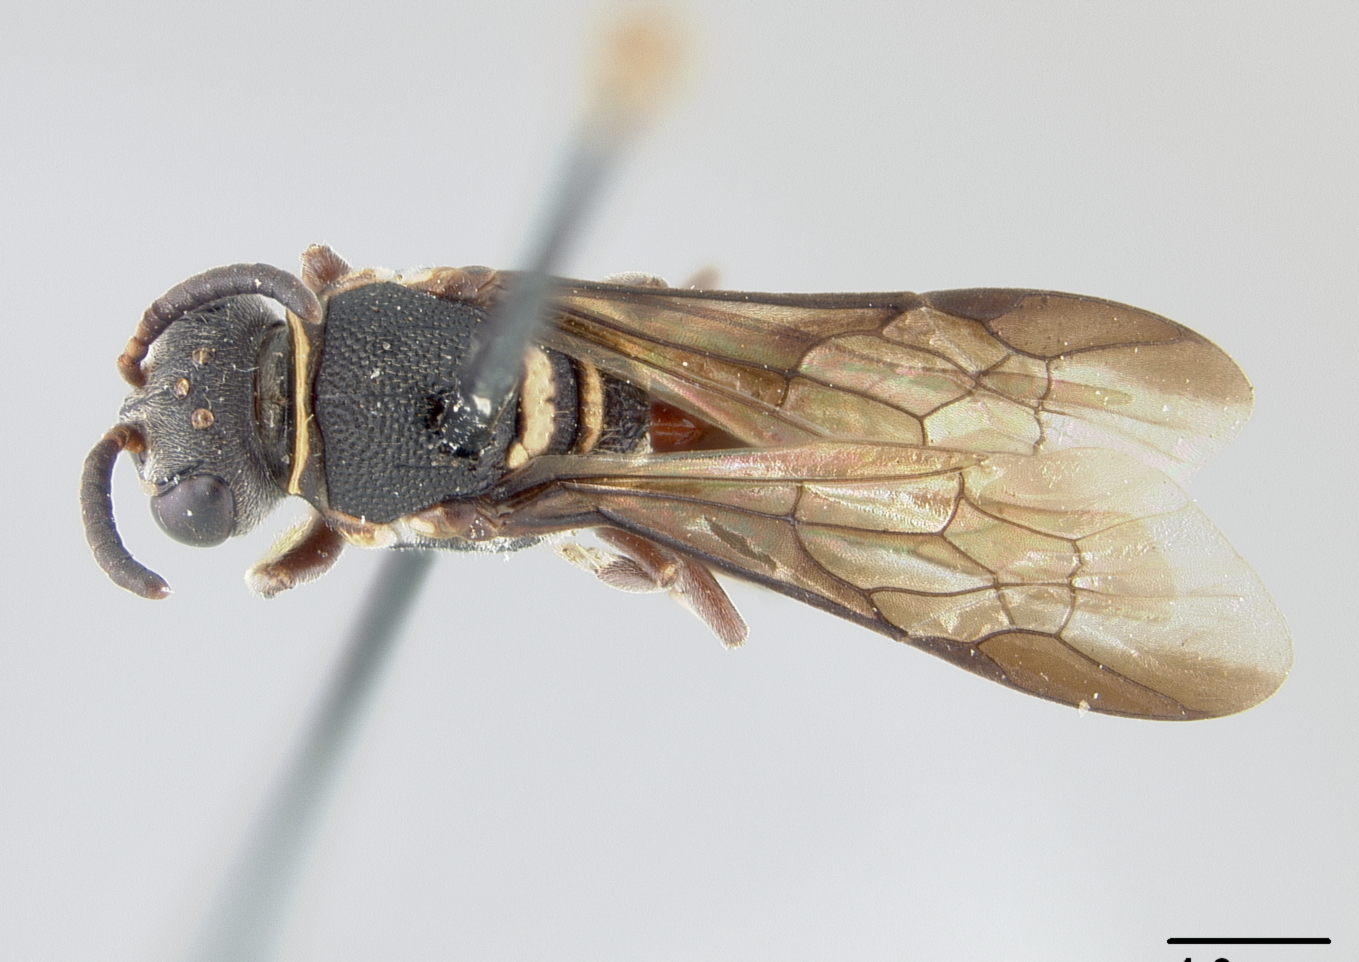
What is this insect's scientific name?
Prosopis subgrisea
